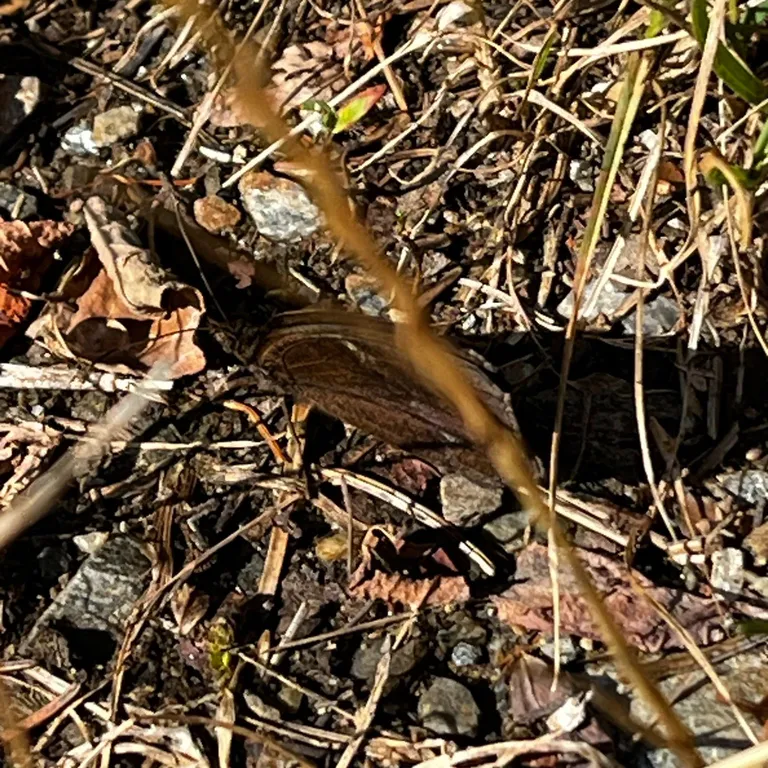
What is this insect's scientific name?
Minois dryas
